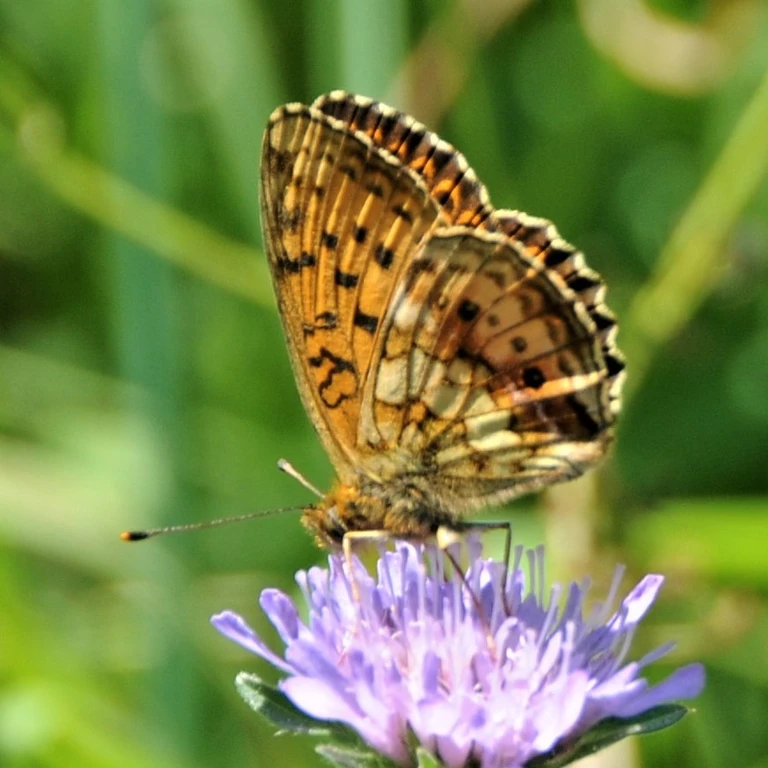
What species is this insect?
Brenthis ino
